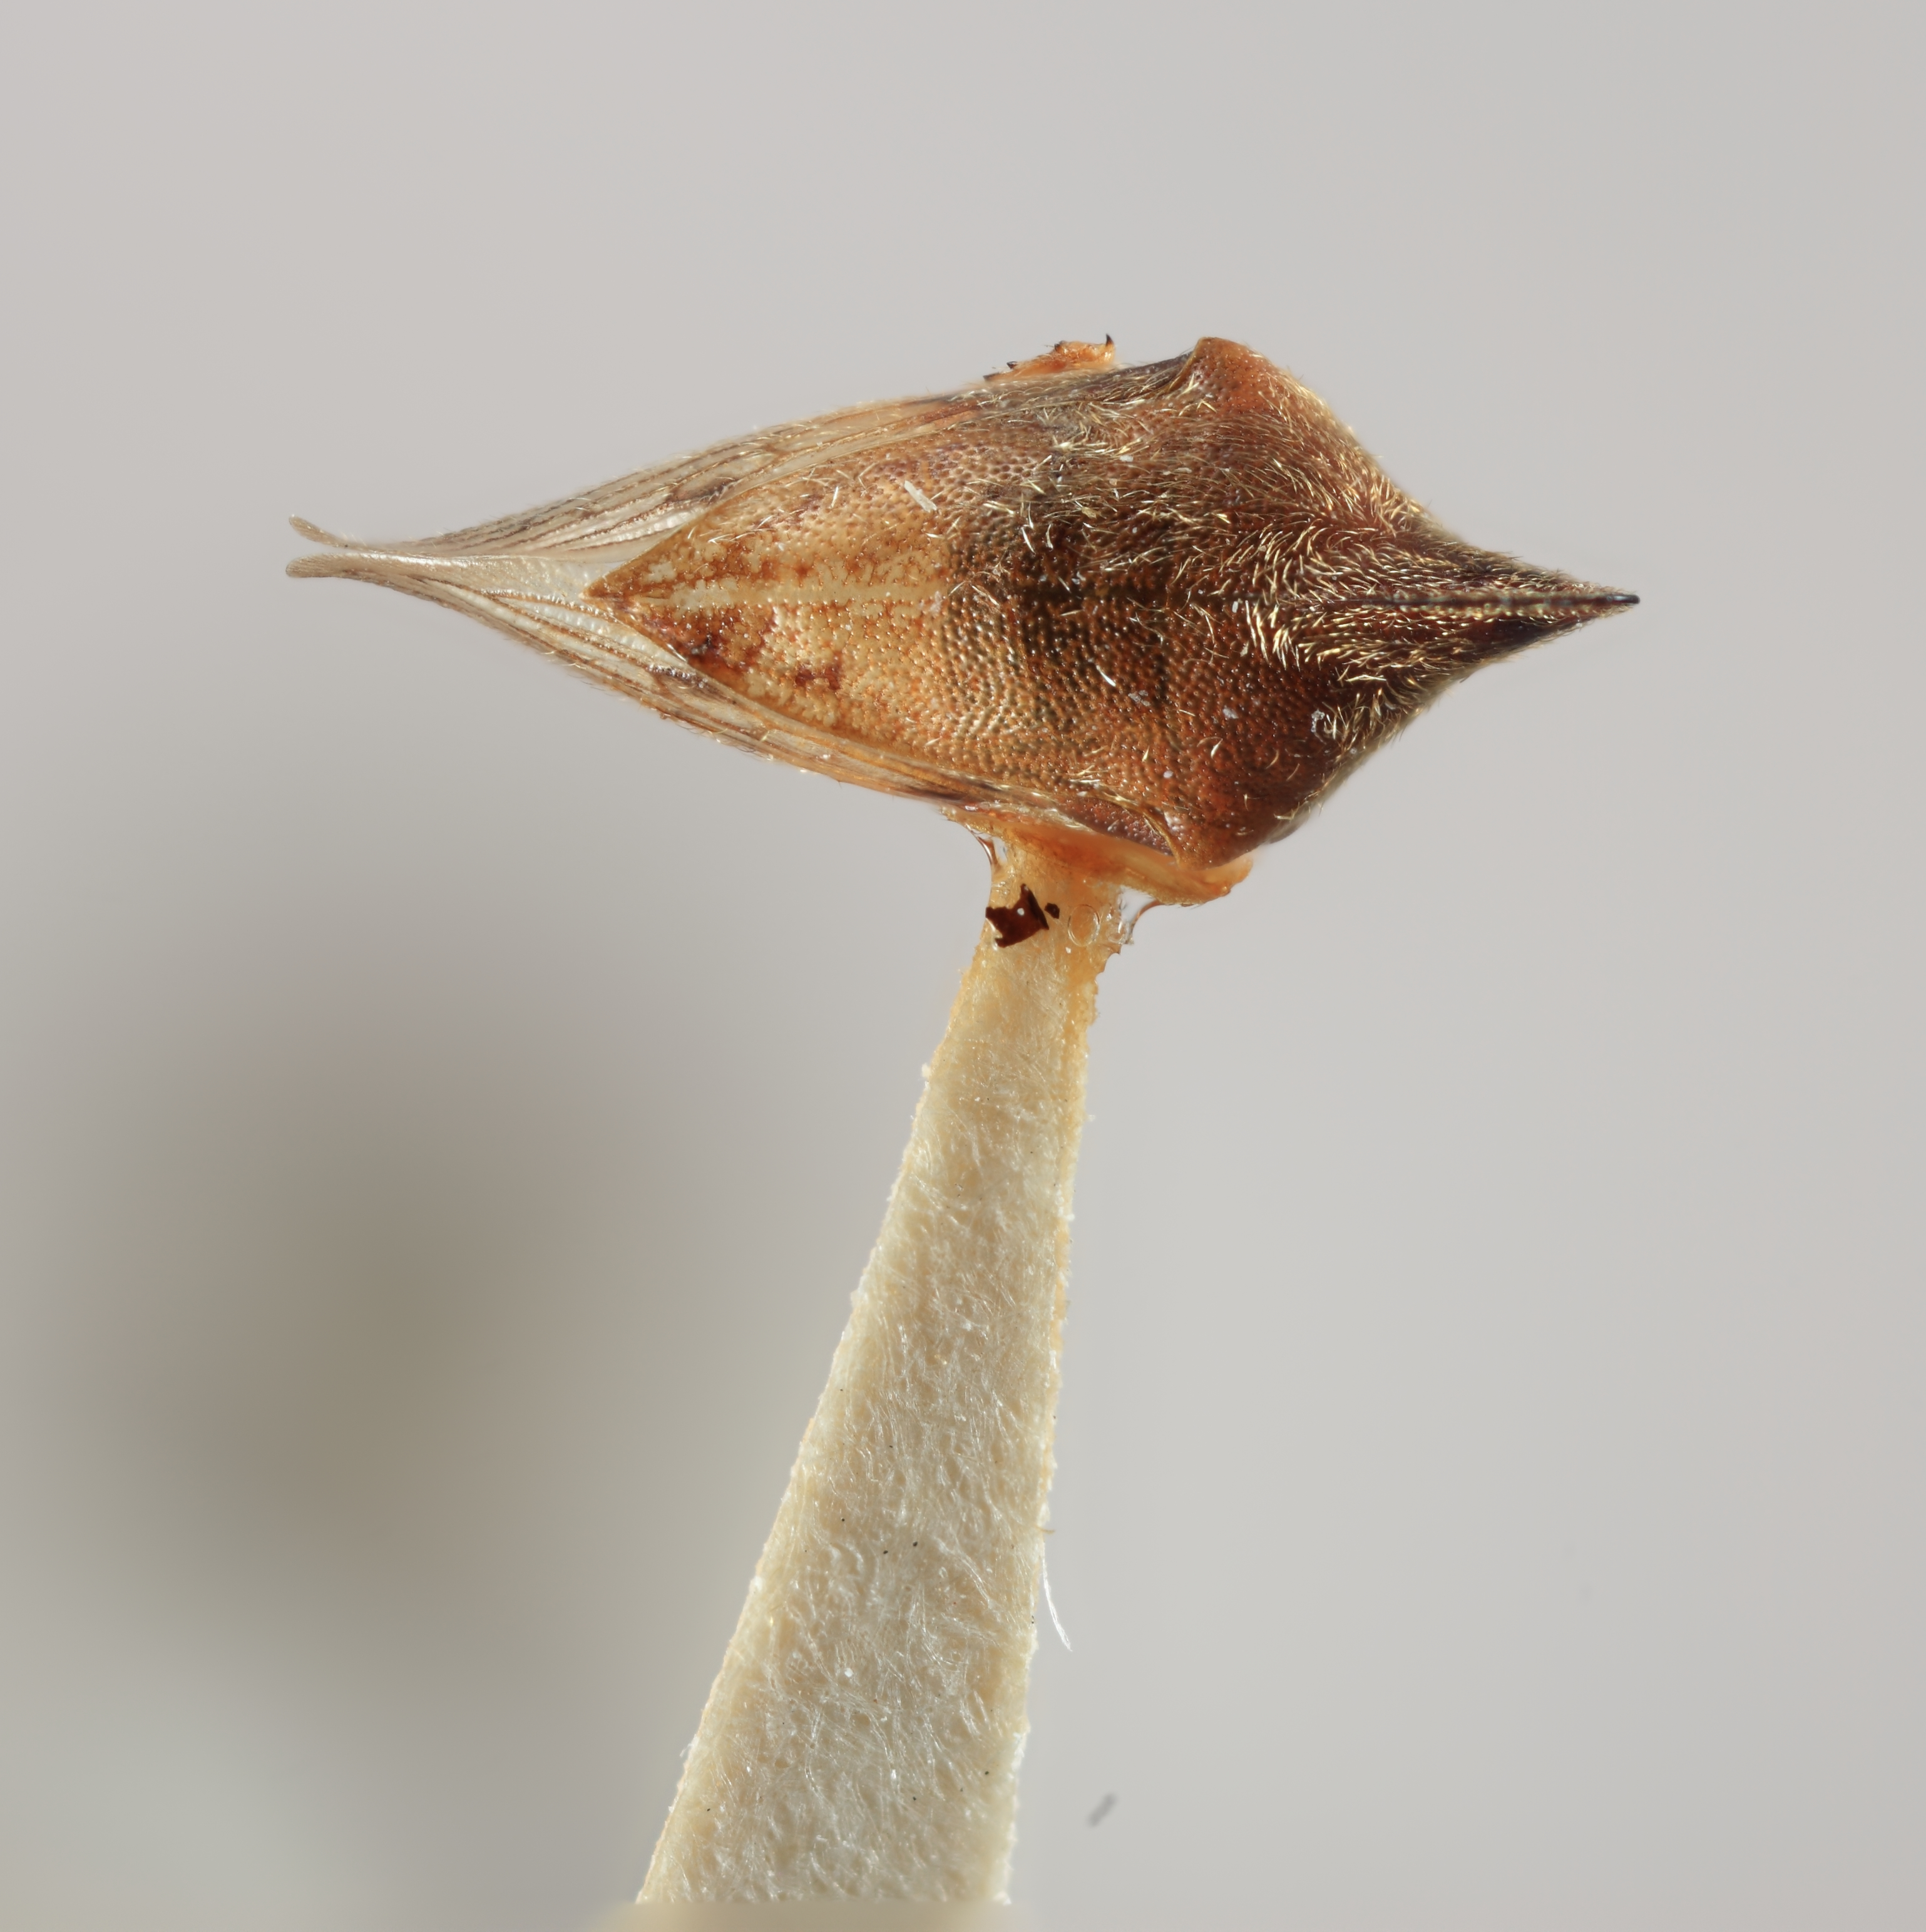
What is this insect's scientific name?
Guayaquila venezuelensis
